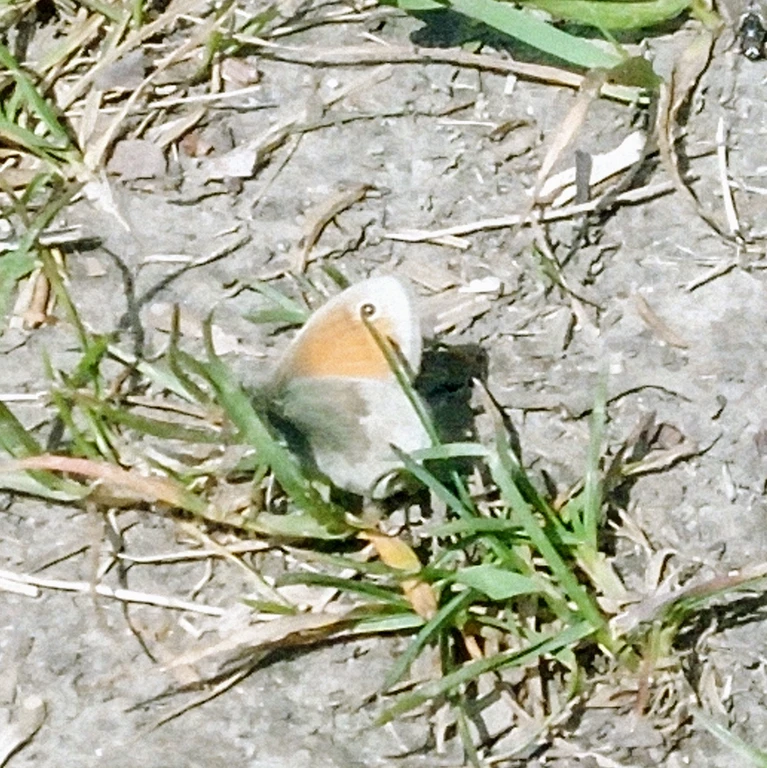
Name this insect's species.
Coenonympha pamphilus
